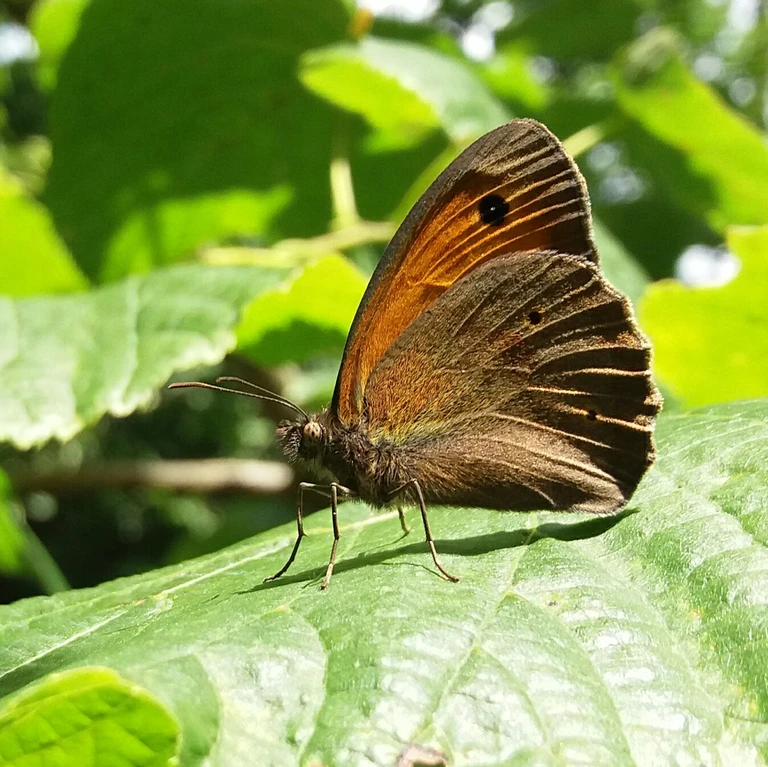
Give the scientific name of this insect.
Maniola jurtina
